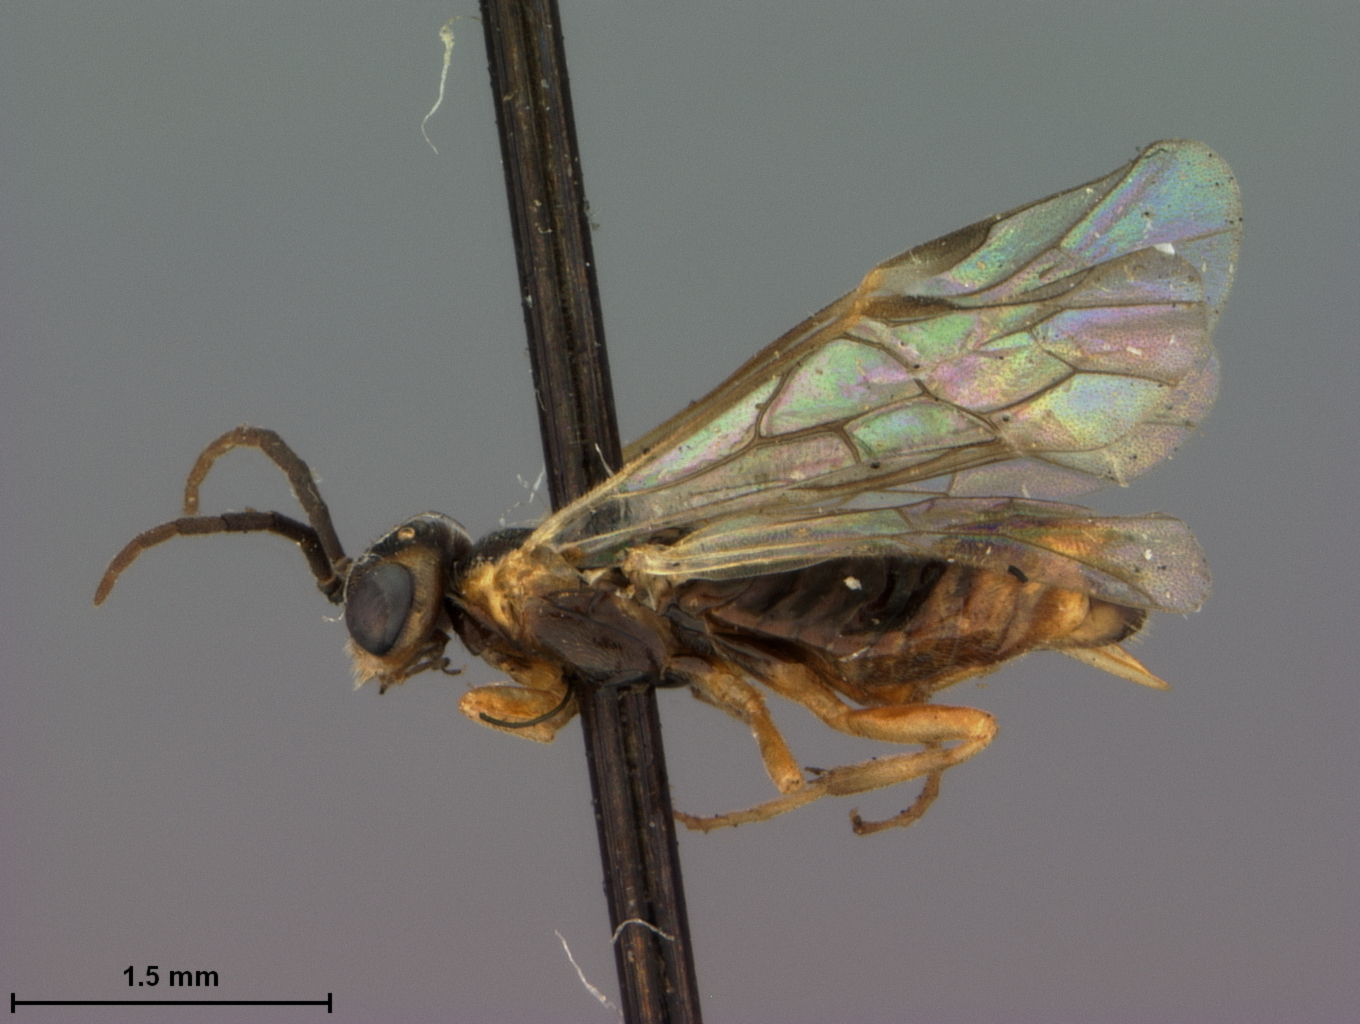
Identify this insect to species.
Euura parva
